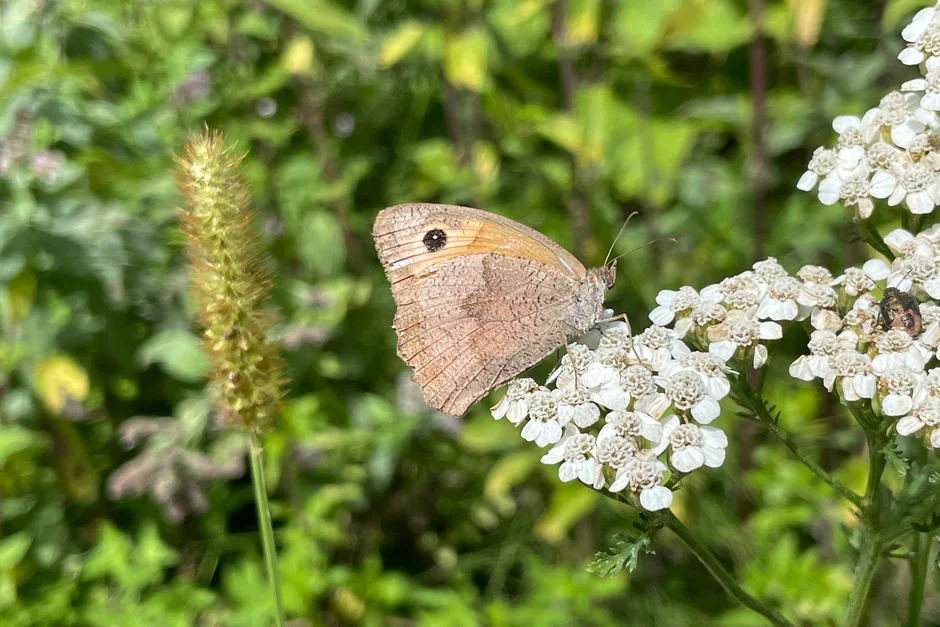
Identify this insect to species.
Maniola jurtina
